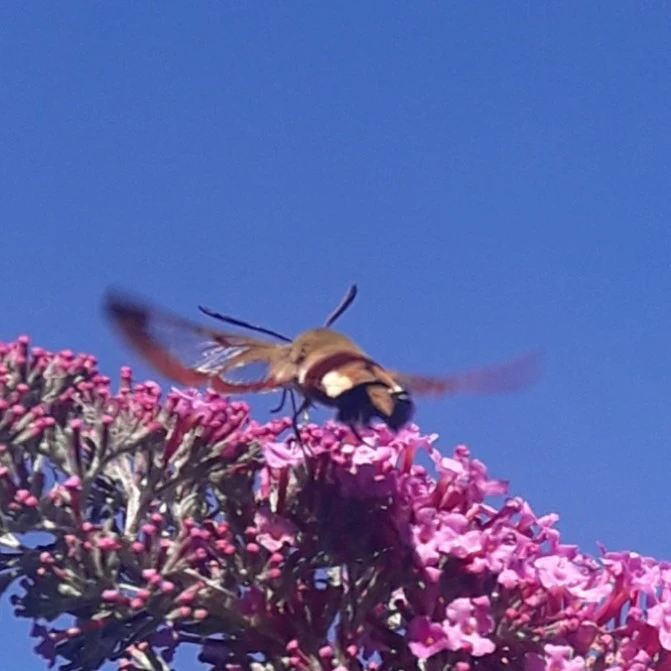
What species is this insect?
Hemaris fuciformis
